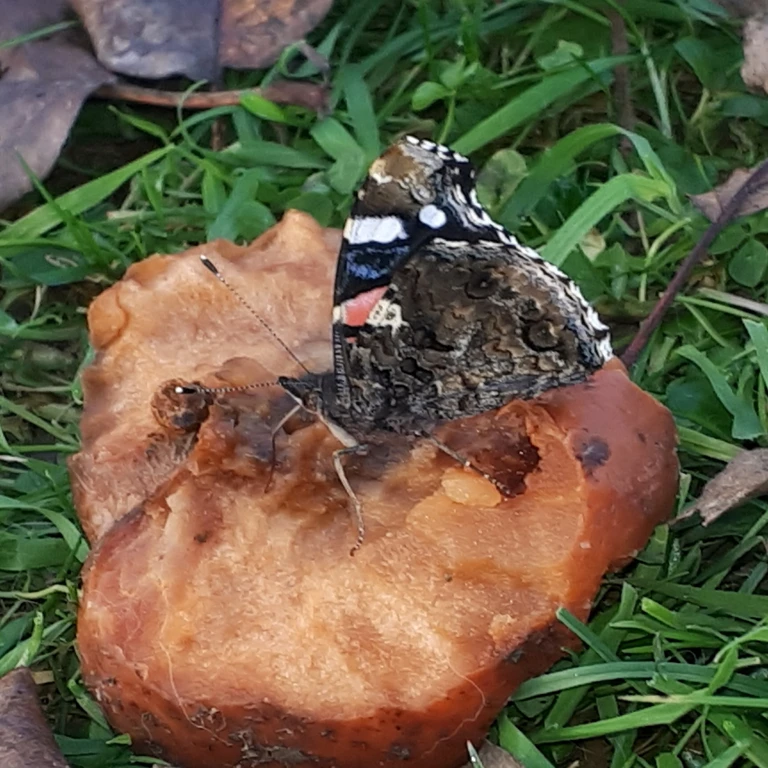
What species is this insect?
Vanessa atalanta
